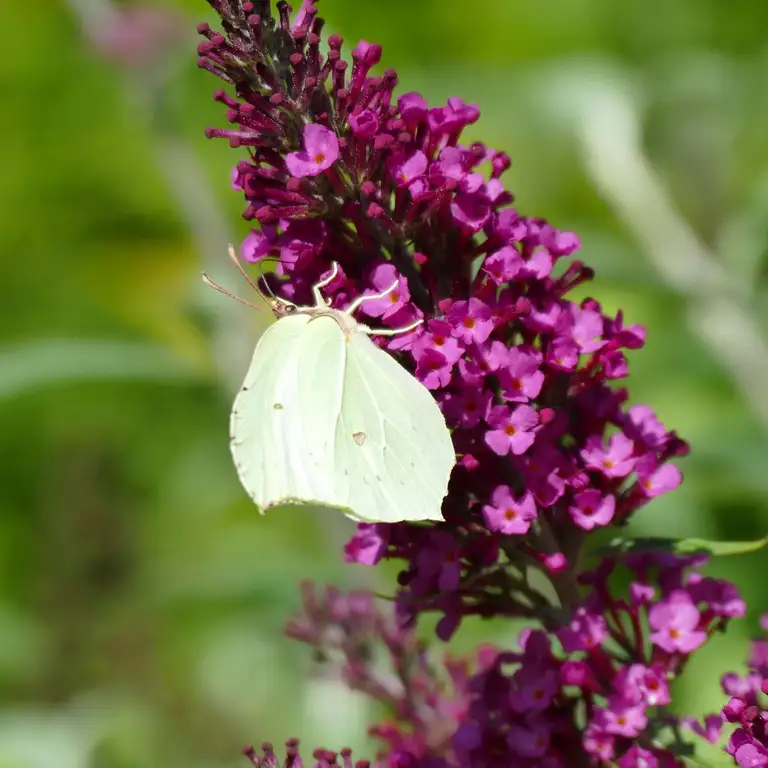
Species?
Gonepteryx rhamni
